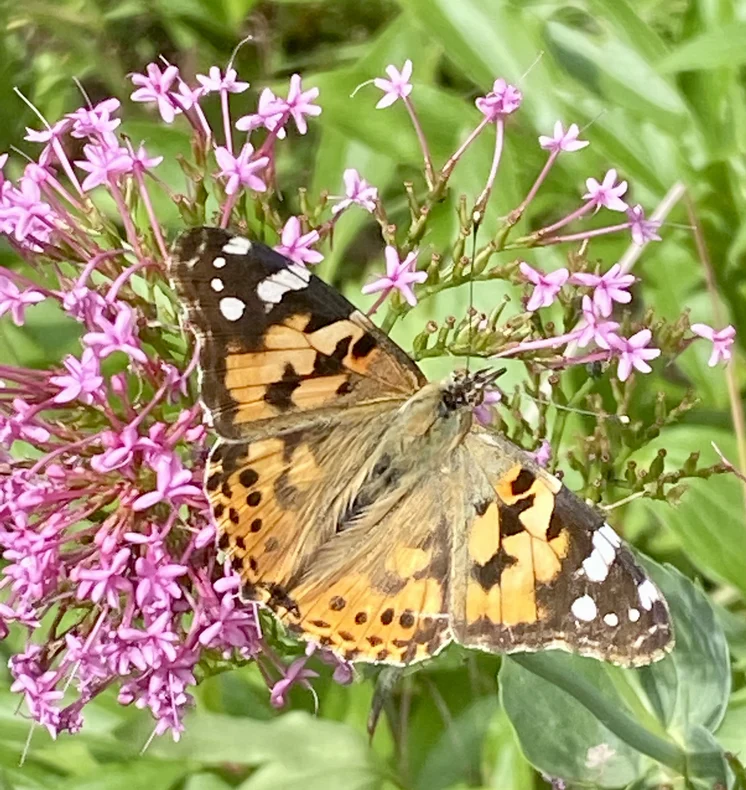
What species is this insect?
Vanessa cardui
